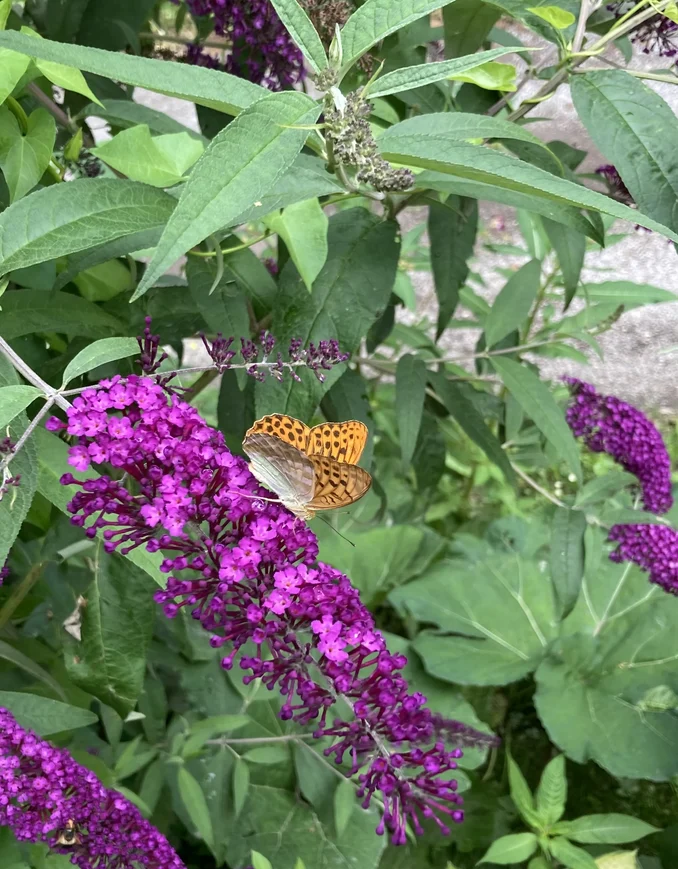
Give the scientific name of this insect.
Argynnis paphia
